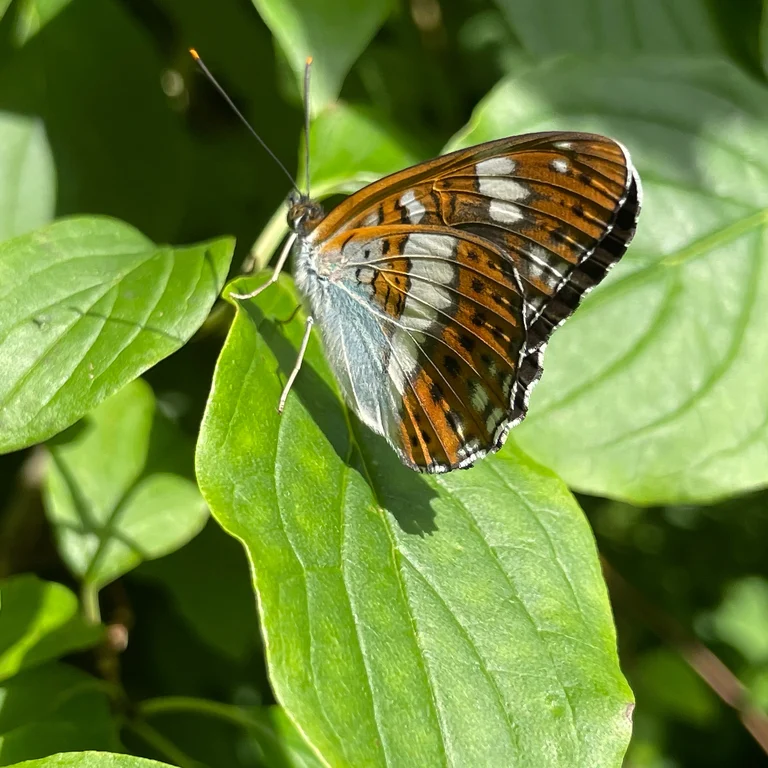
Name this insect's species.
Limenitis camilla (also Ladoga camilla)
